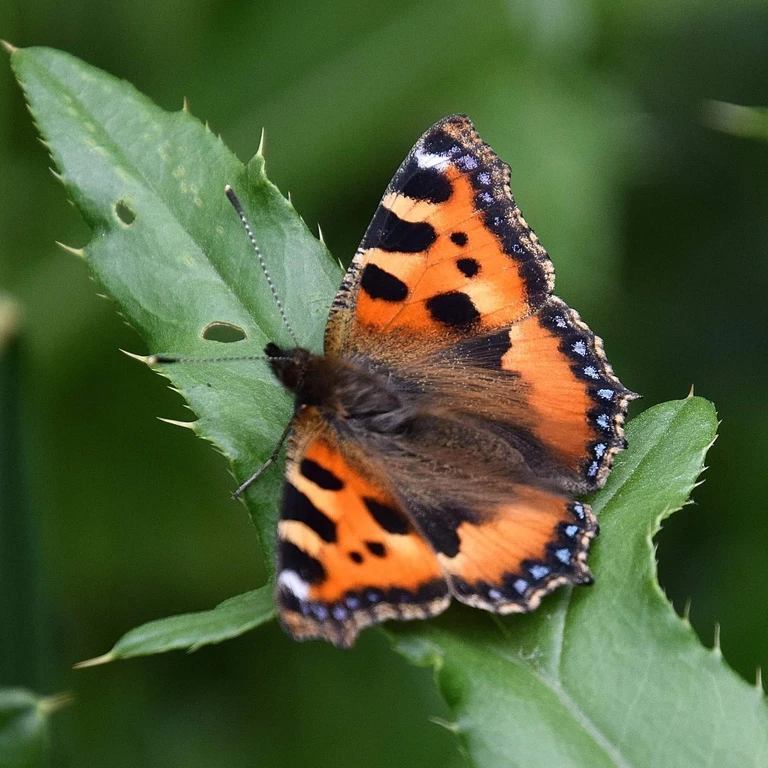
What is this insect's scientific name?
Aglais urticae
